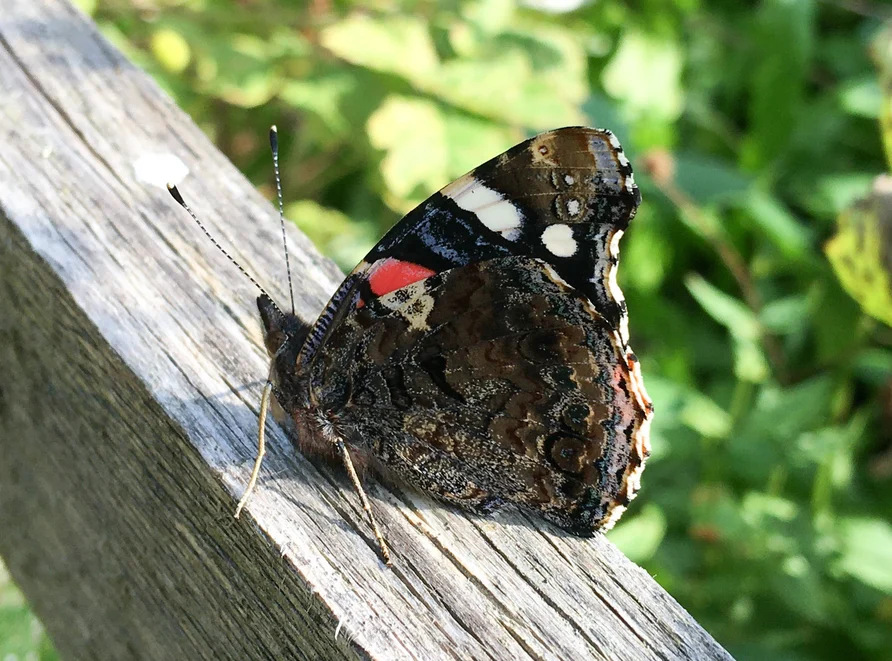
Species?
Vanessa atalanta
